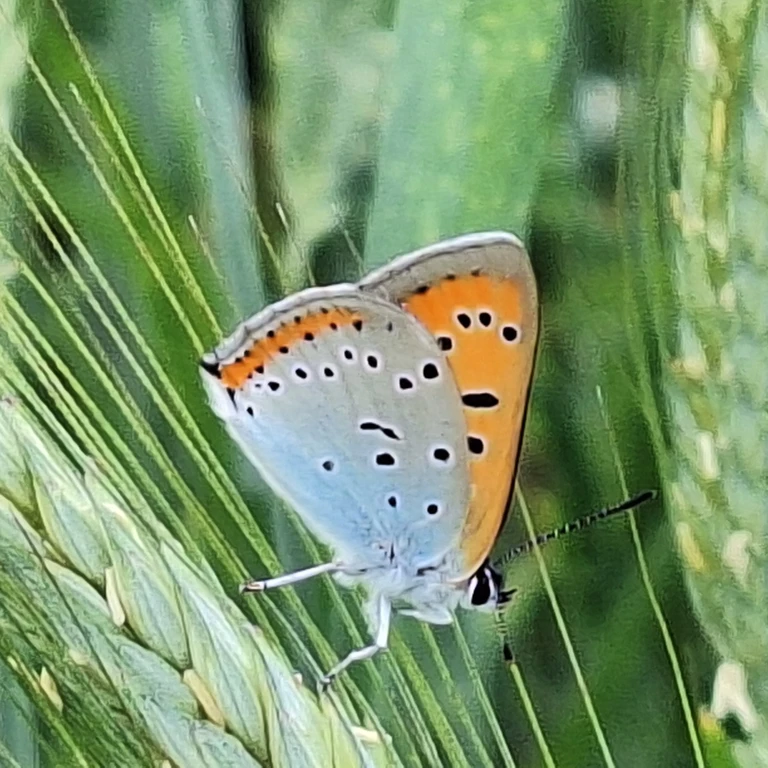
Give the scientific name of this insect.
Lycaena dispar
